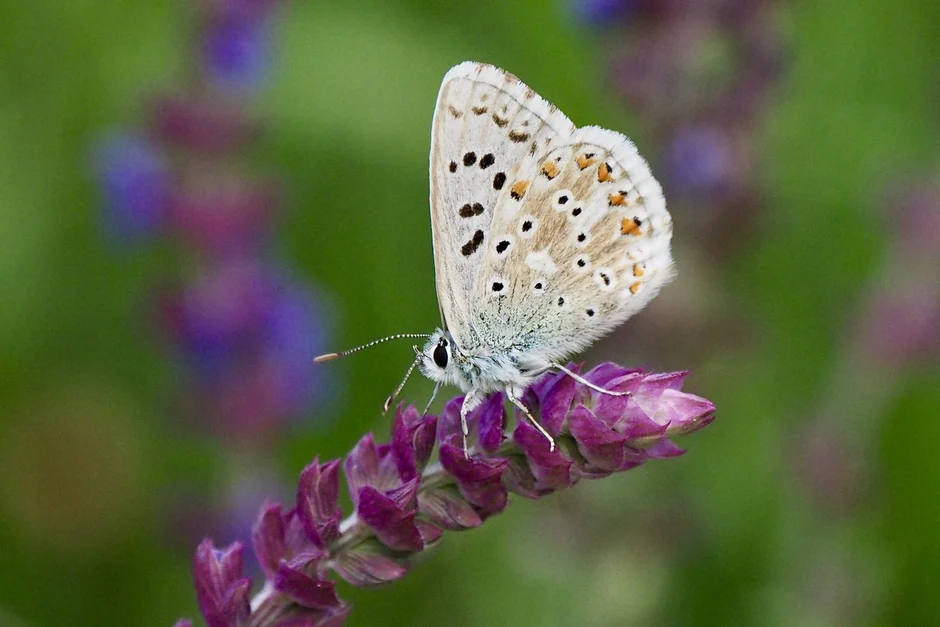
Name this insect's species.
Lysandra coridon
